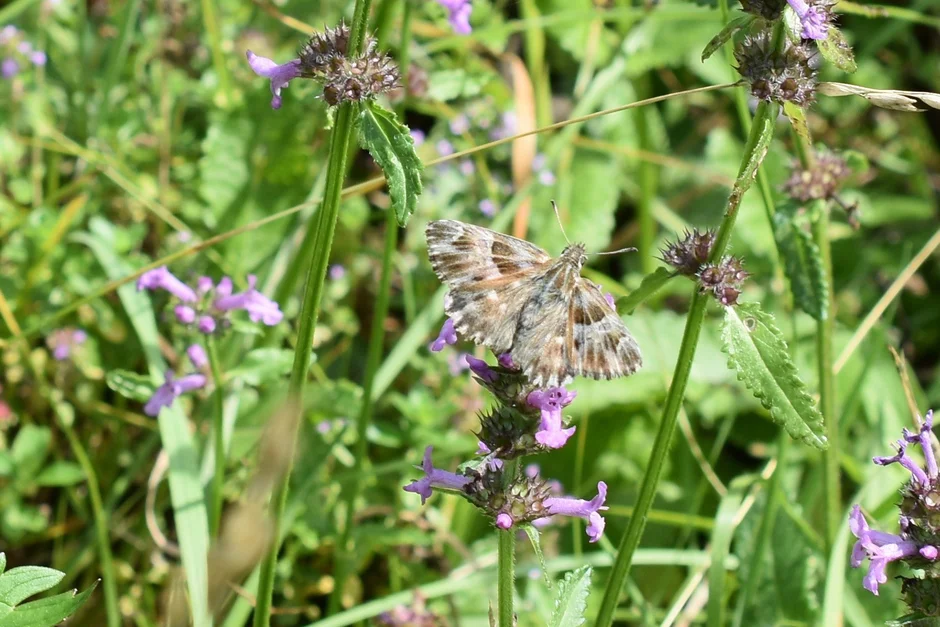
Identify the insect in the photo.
Carcharodus alceae
